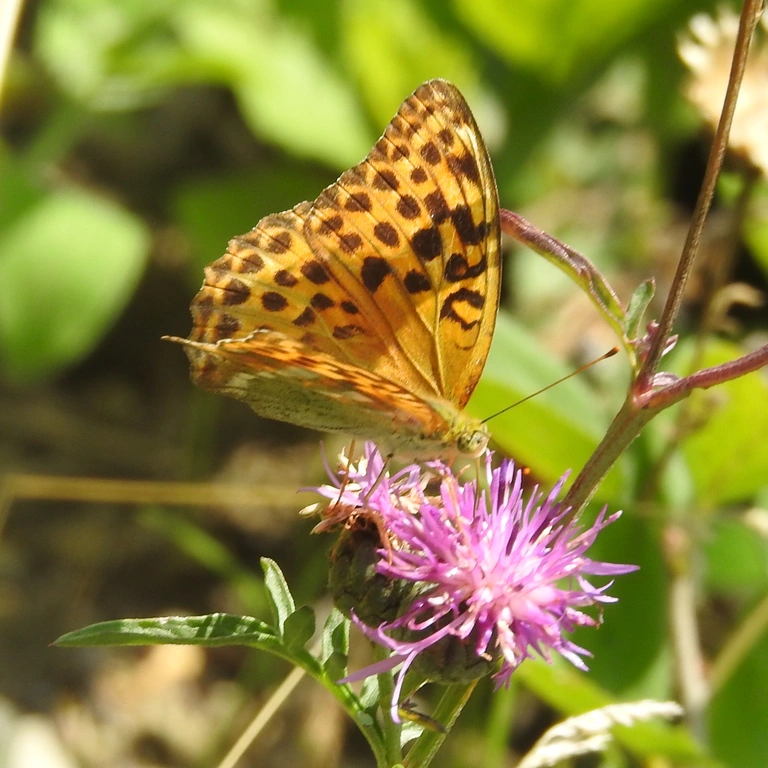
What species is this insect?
Argynnis paphia
